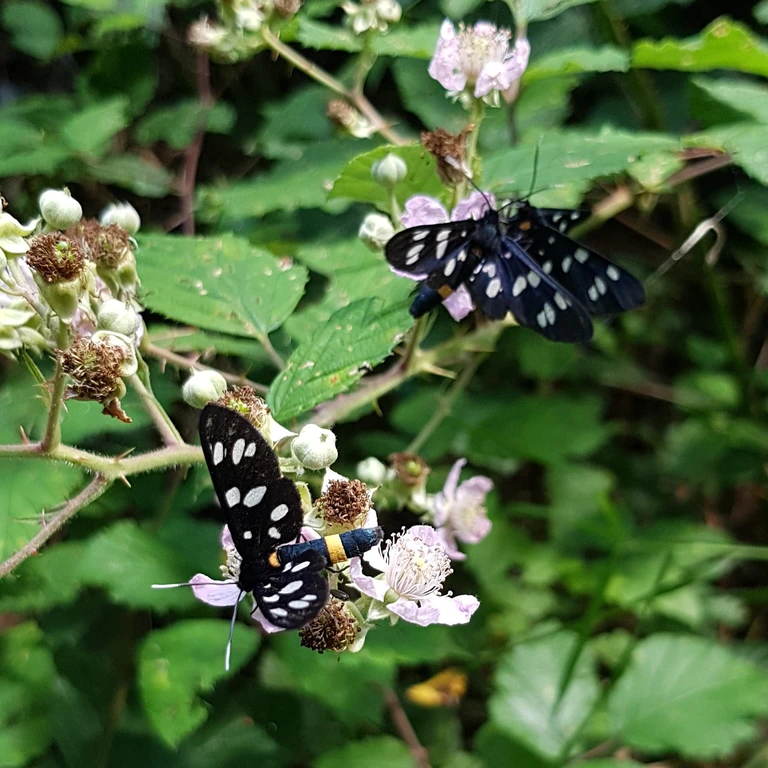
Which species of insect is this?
Amata phegea
